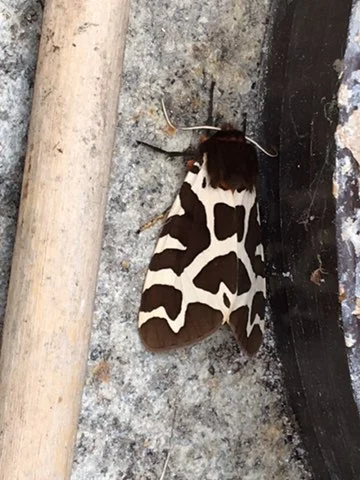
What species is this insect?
Arctia caja
